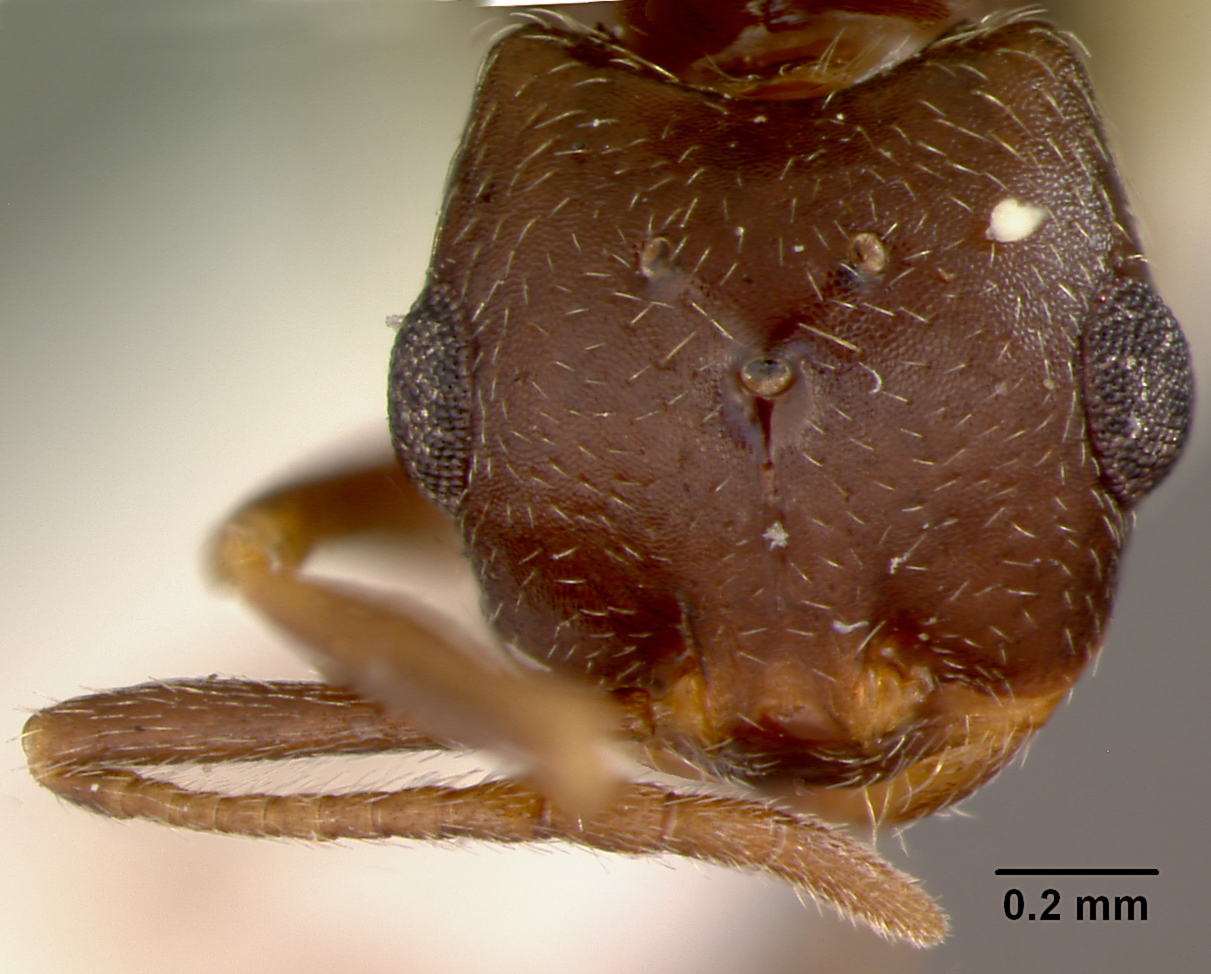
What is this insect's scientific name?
Wheeleriella santschii
